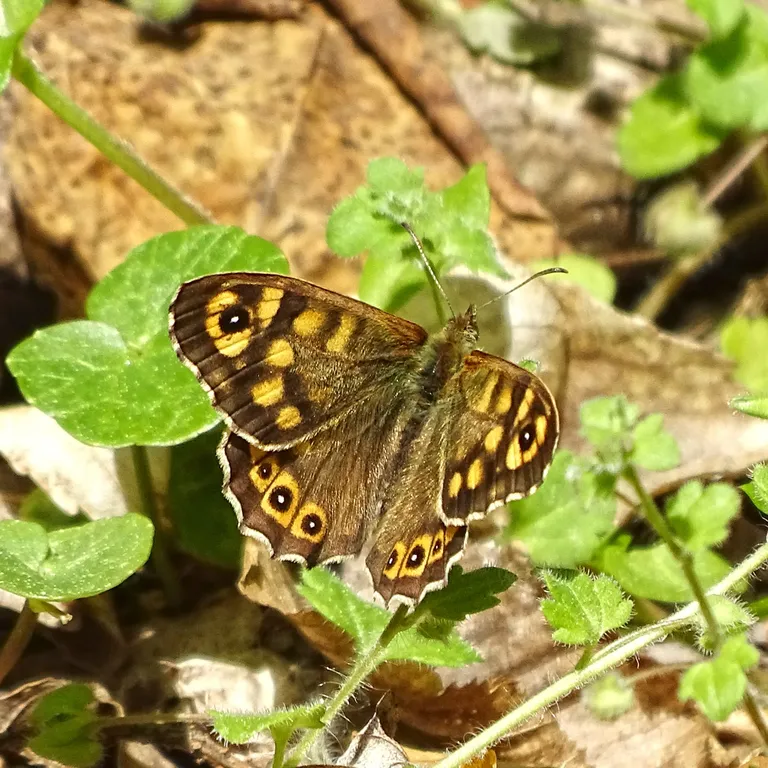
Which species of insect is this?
Pararge aegeria
